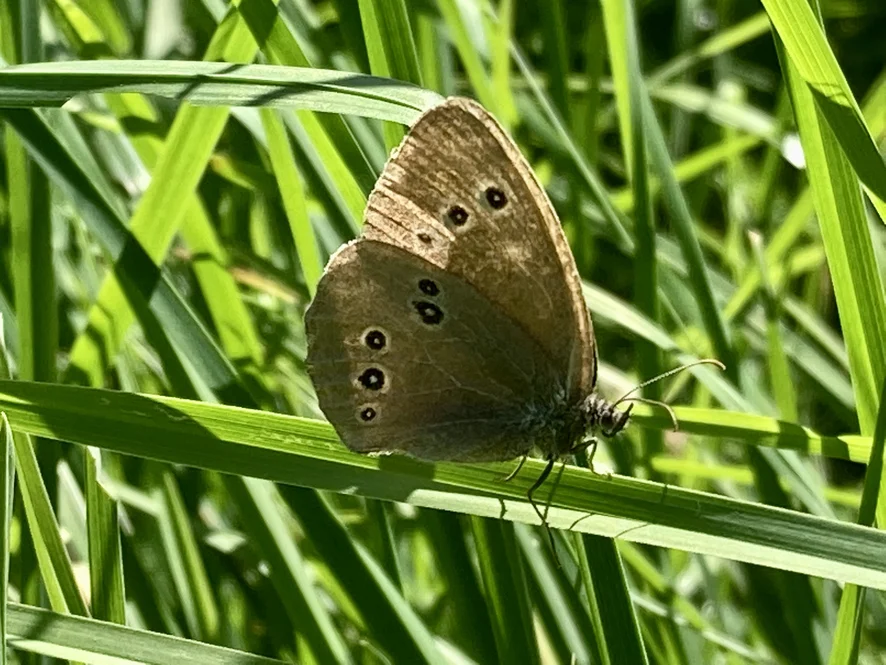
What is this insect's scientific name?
Aphantopus hyperantus
